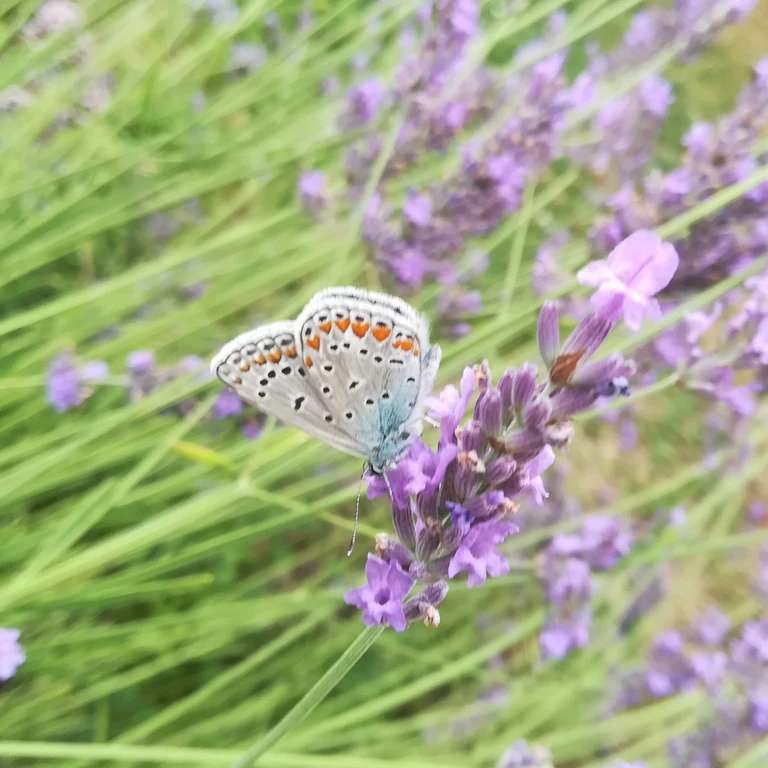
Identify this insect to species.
Polyommatus icarus
